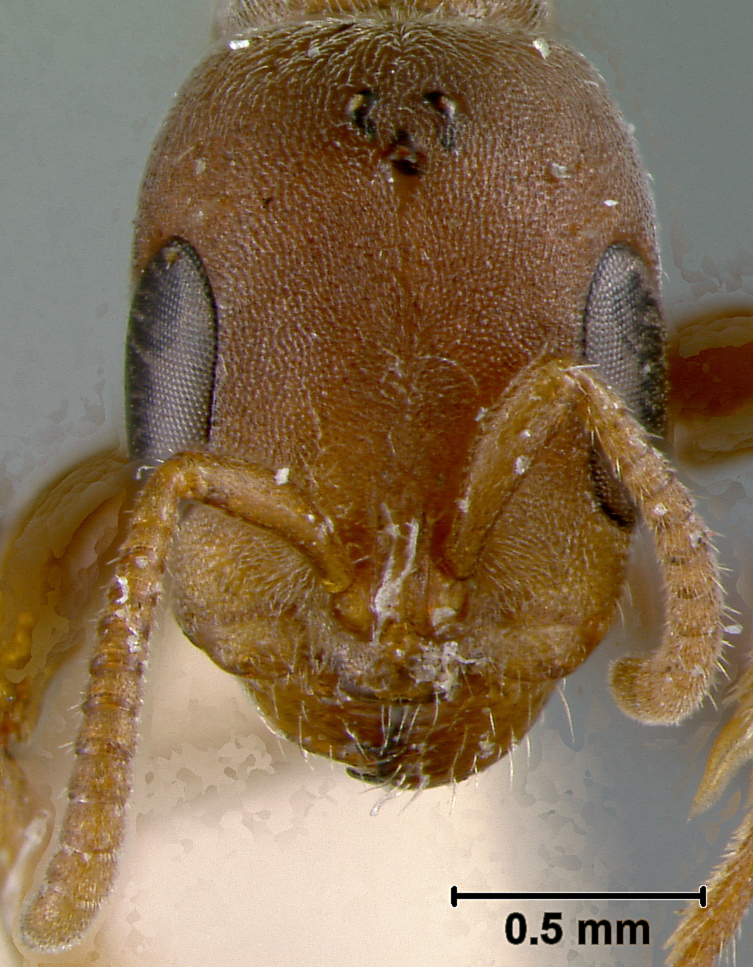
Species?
Pseudomyrmex canescens
